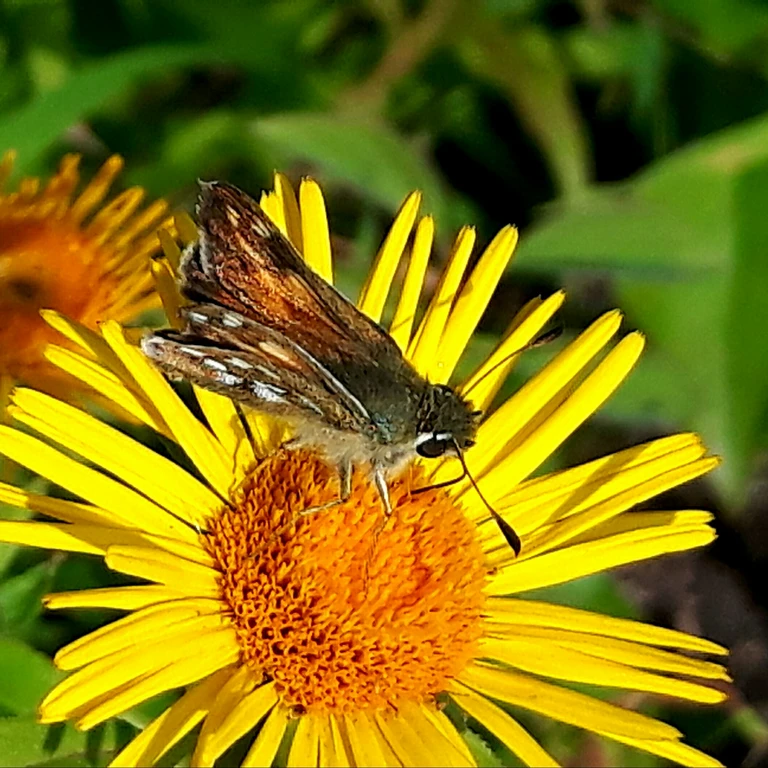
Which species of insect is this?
Hesperia comma
